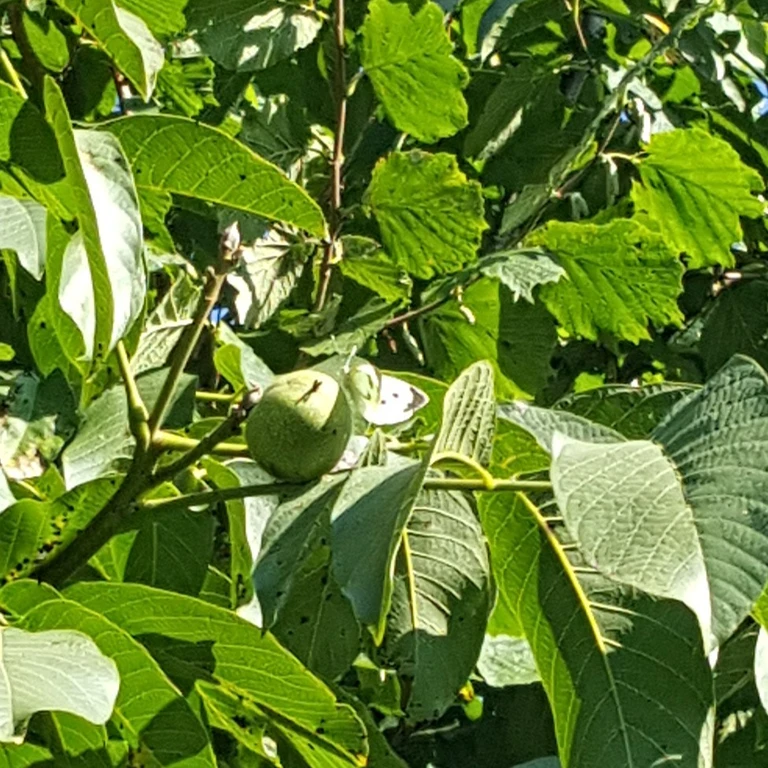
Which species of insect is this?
Pieris brassicae
